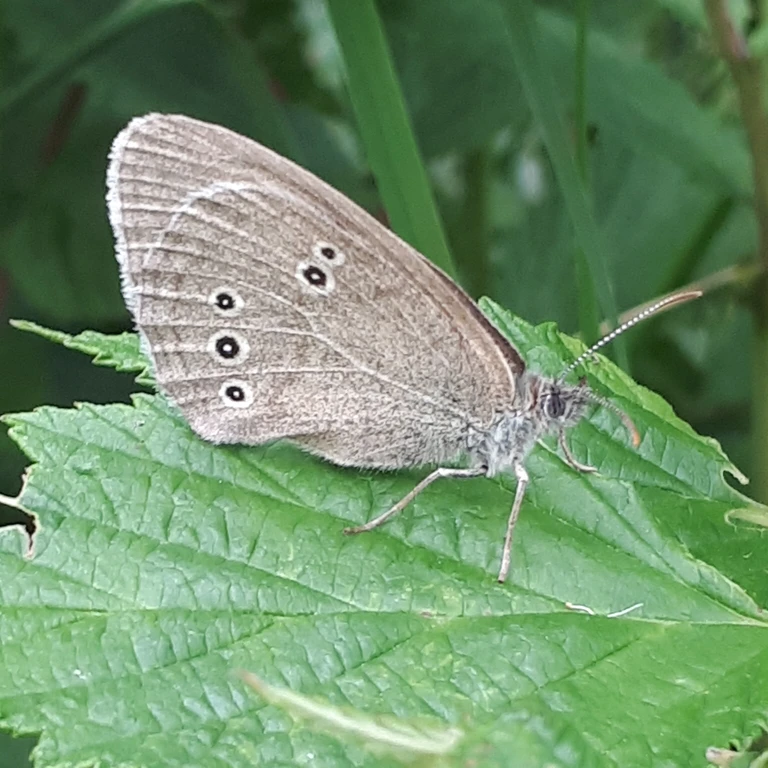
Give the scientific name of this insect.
Aphantopus hyperantus
